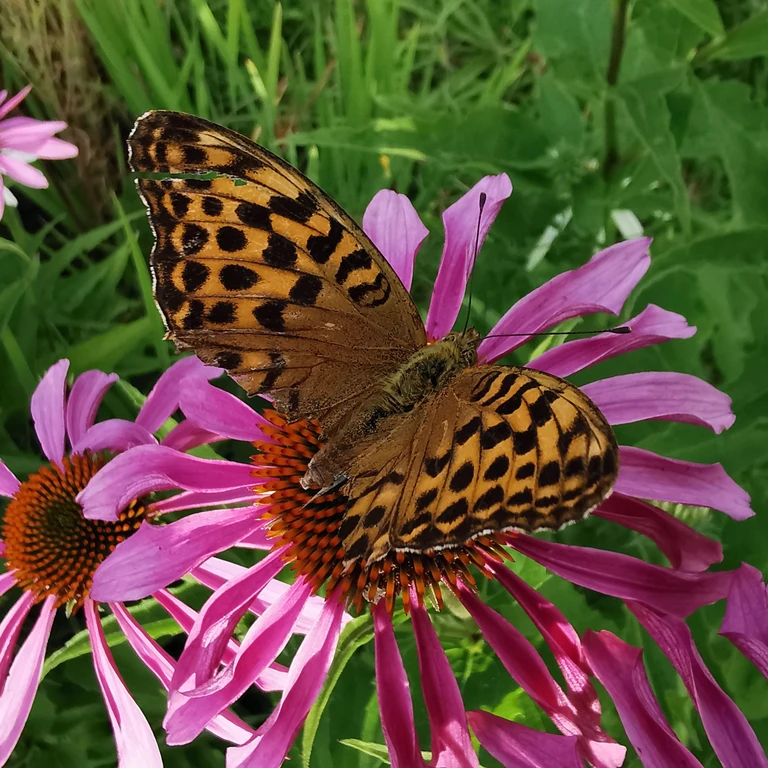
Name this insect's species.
Argynnis paphia
